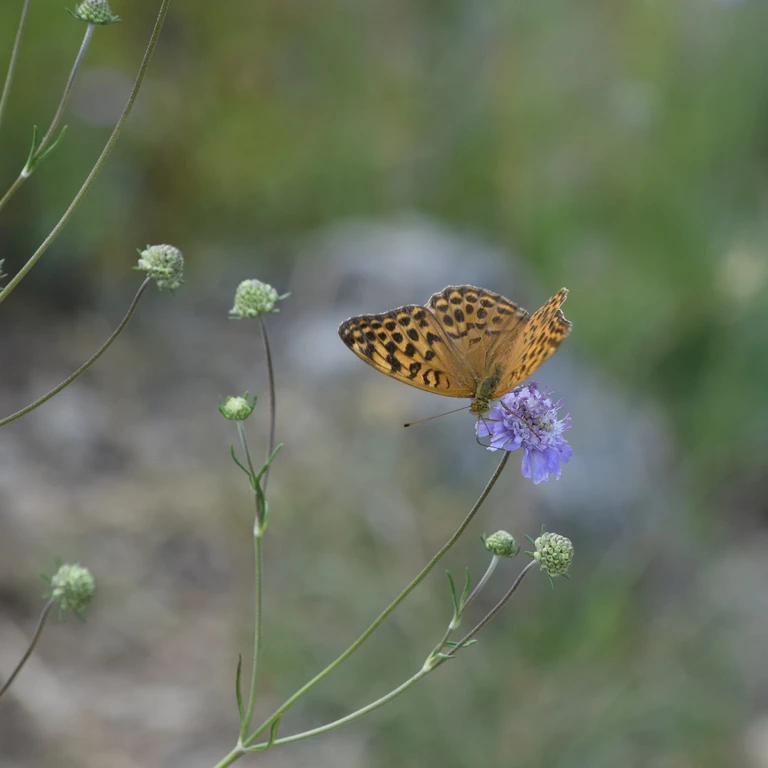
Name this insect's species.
Argynnis paphia
